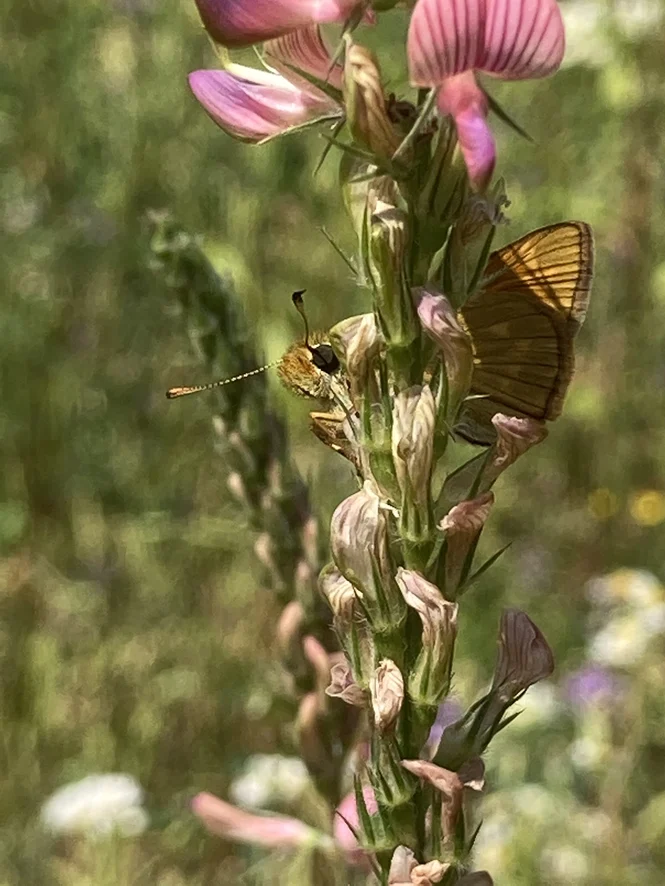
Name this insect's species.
Ochlodes sylvanus (also Ochlodes venata)
